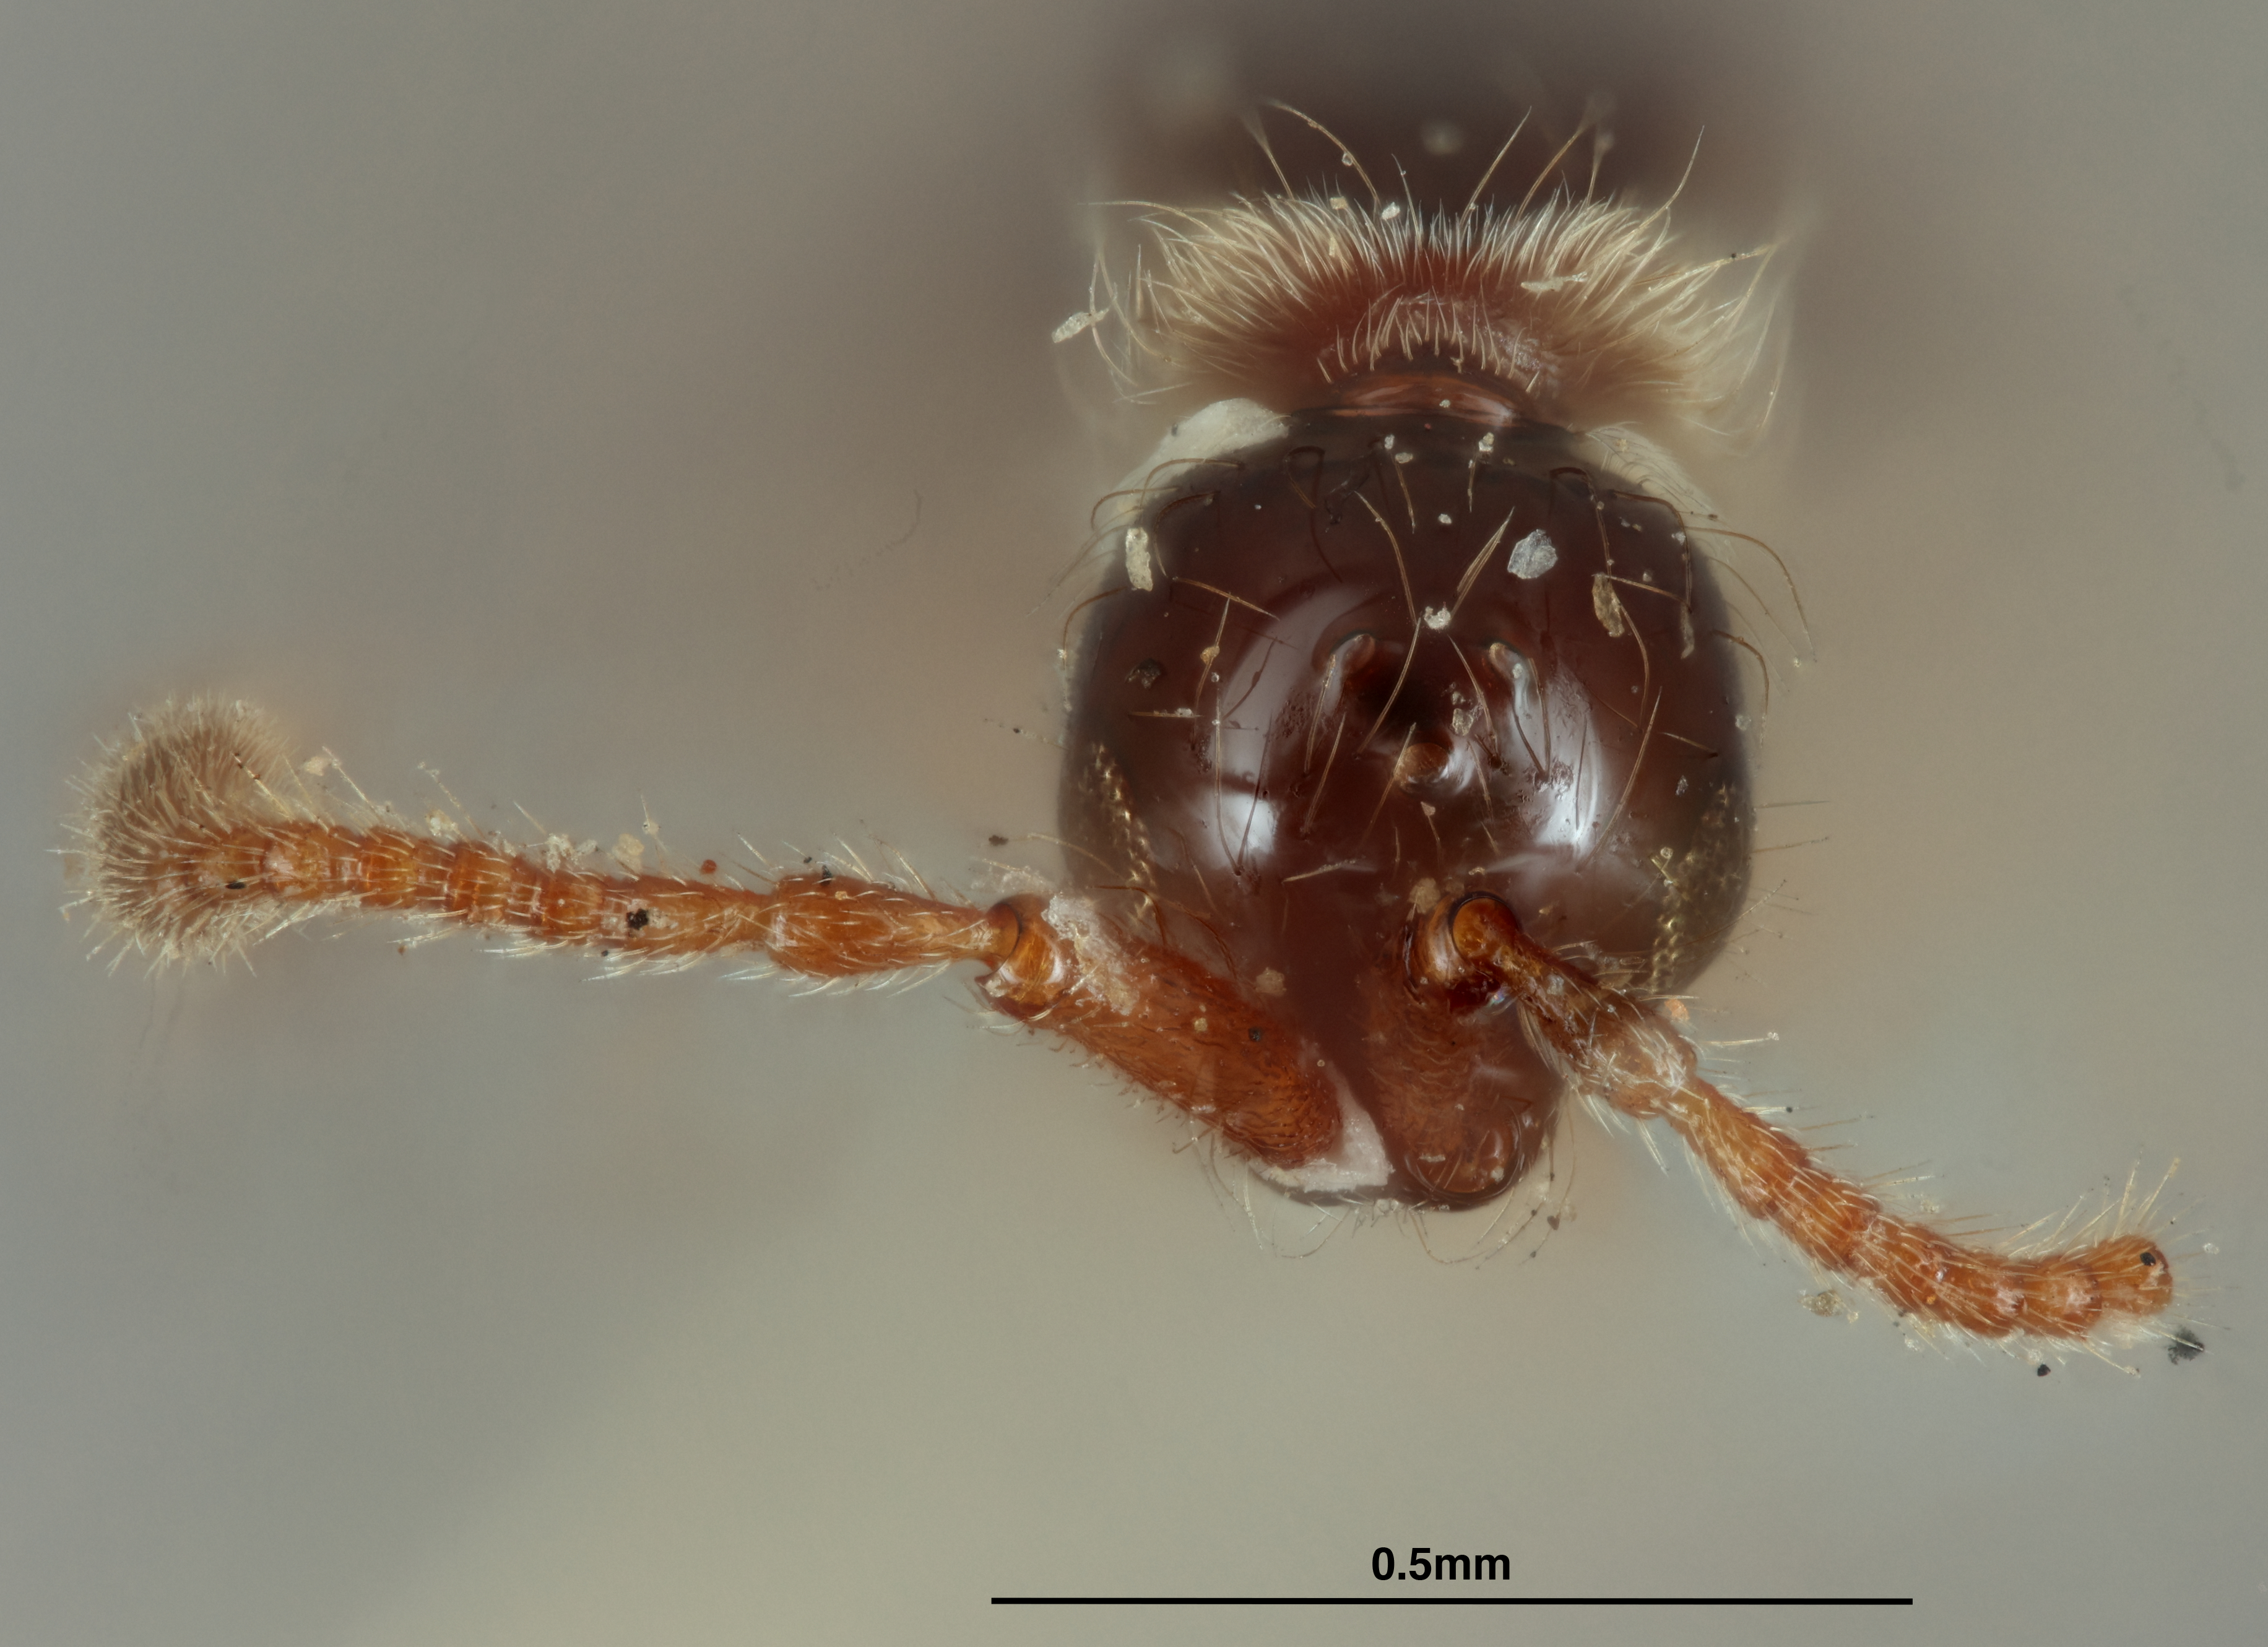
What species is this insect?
Loxotropa californica
